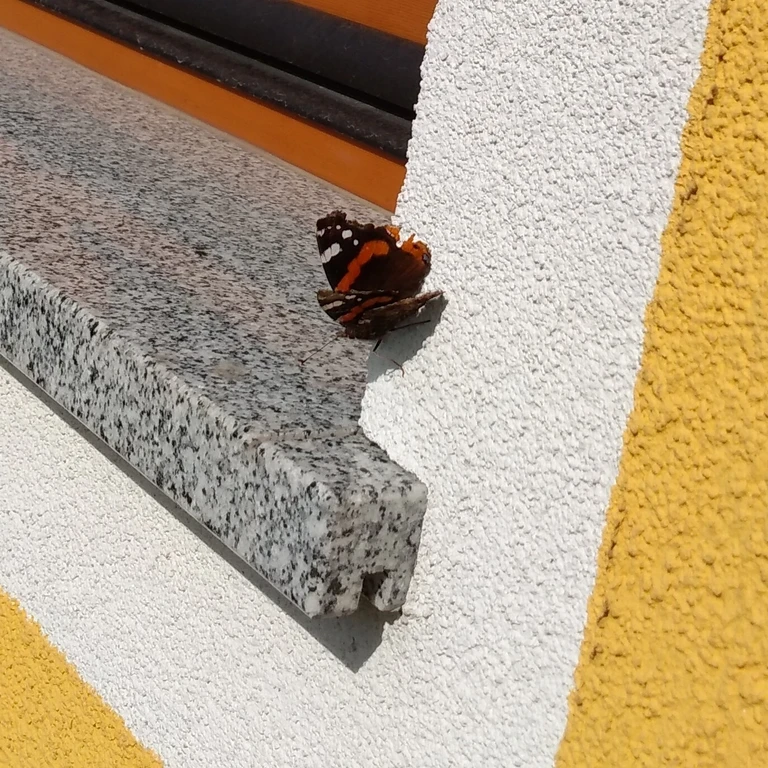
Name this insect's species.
Vanessa atalanta
